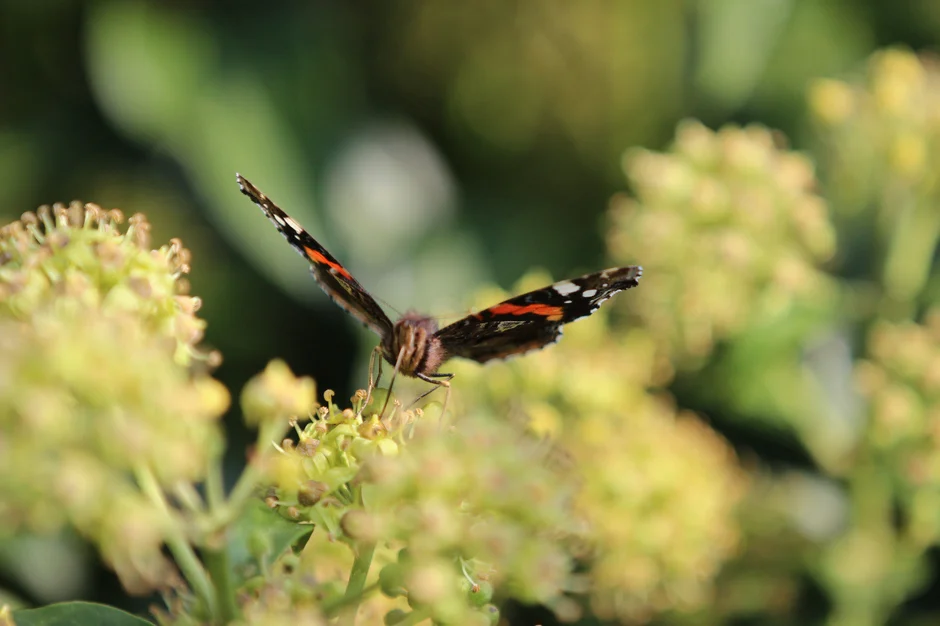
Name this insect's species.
Vanessa atalanta
